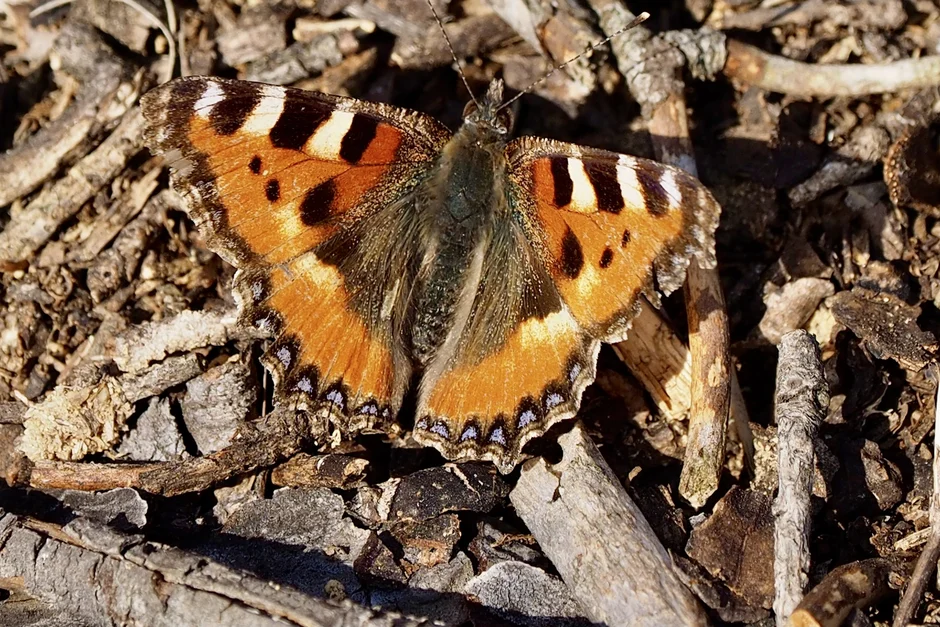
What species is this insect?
Aglais urticae
